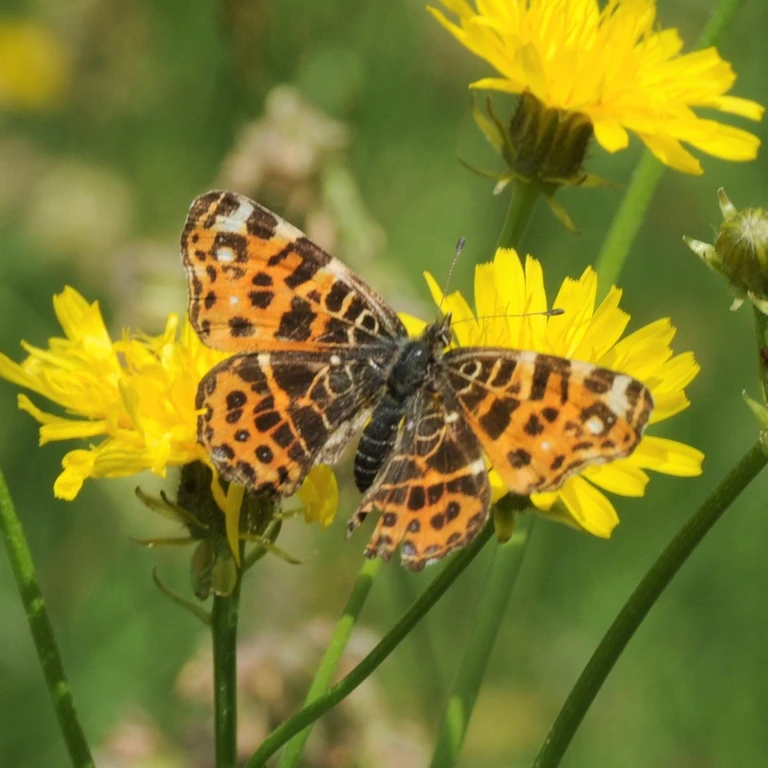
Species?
Araschnia levana
